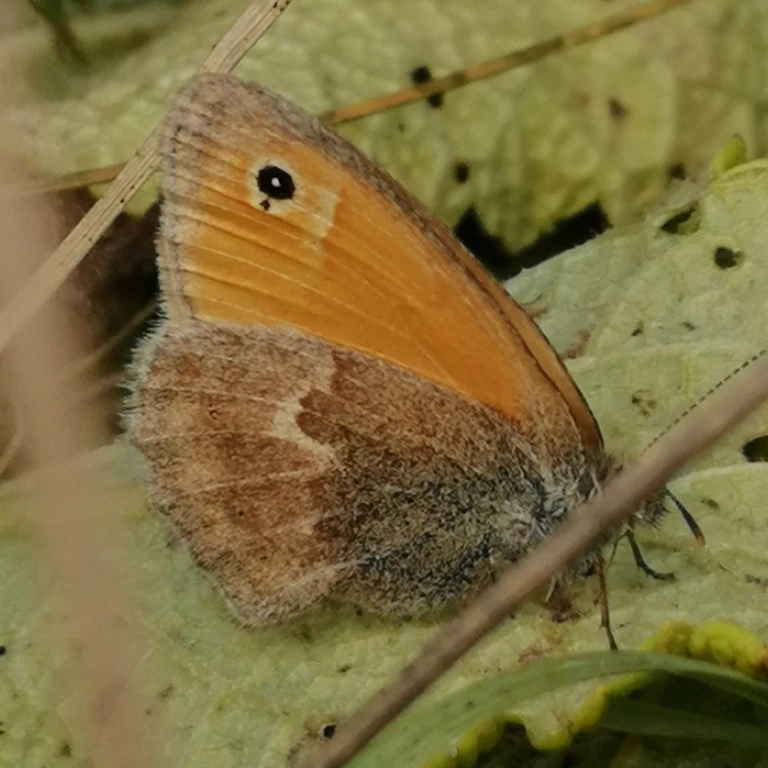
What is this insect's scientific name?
Coenonympha pamphilus
